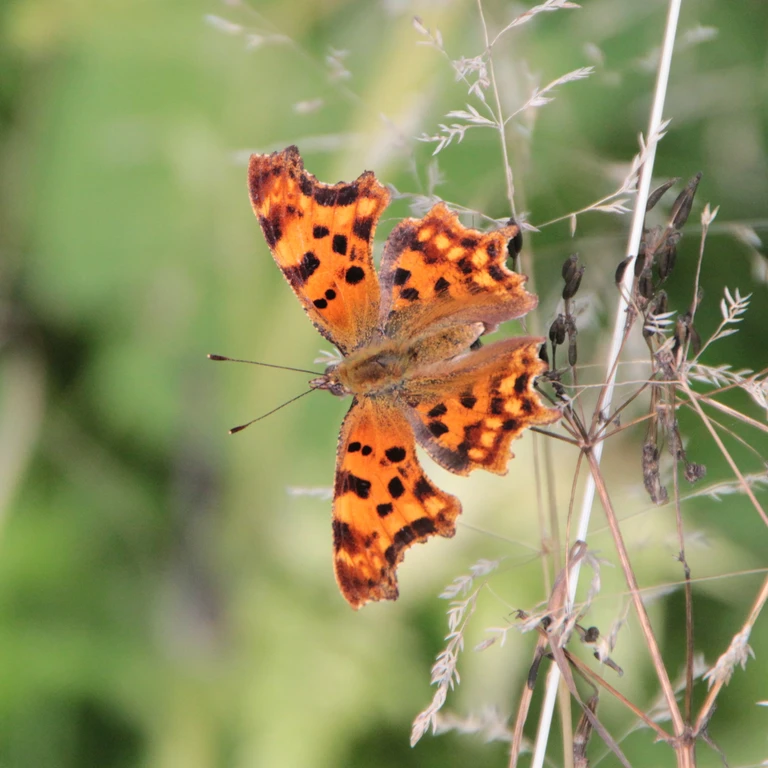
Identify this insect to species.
Polygonia c-album
